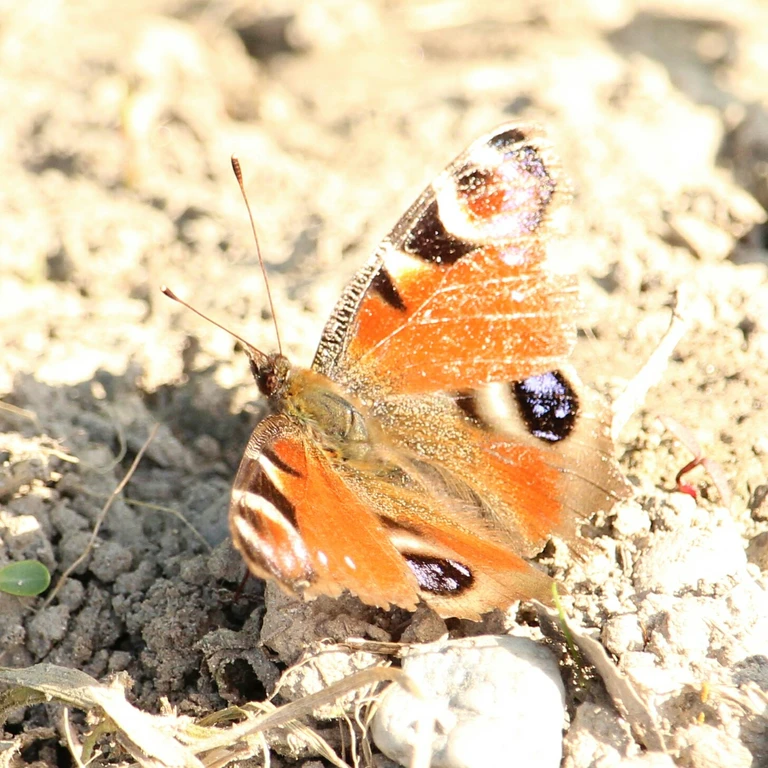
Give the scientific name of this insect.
Aglais io
